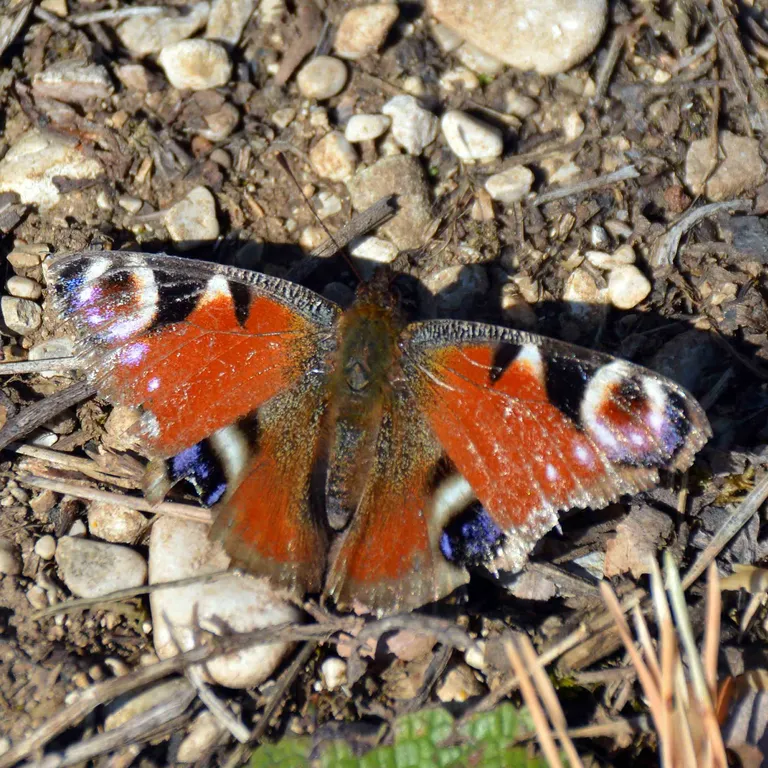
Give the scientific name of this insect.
Aglais io
